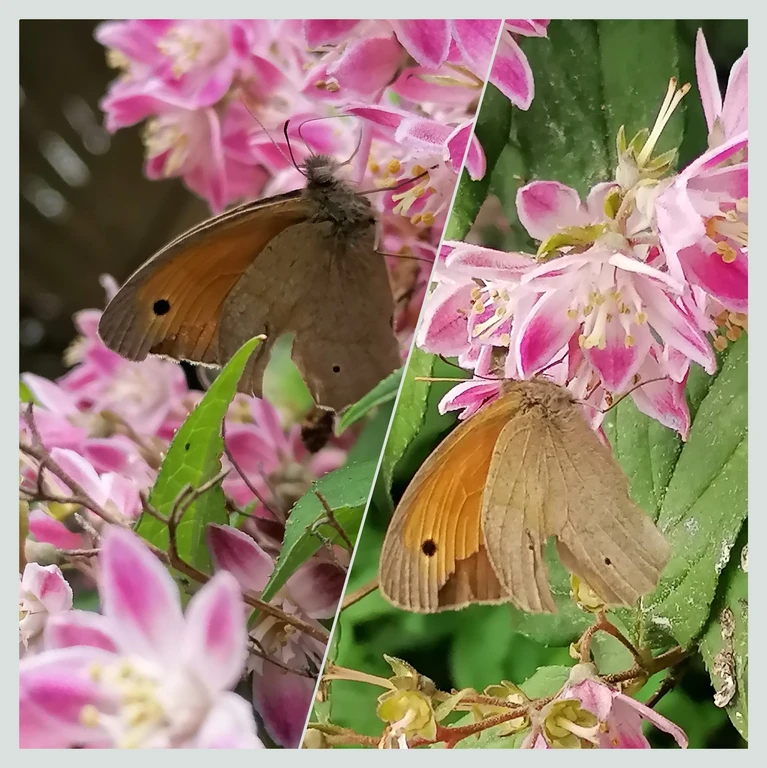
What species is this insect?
Maniola jurtina
